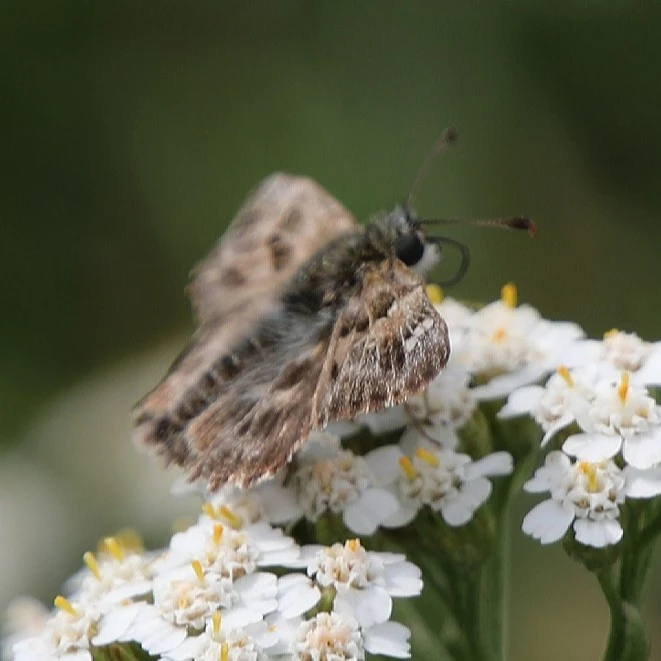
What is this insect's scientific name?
Carcharodus alceae
